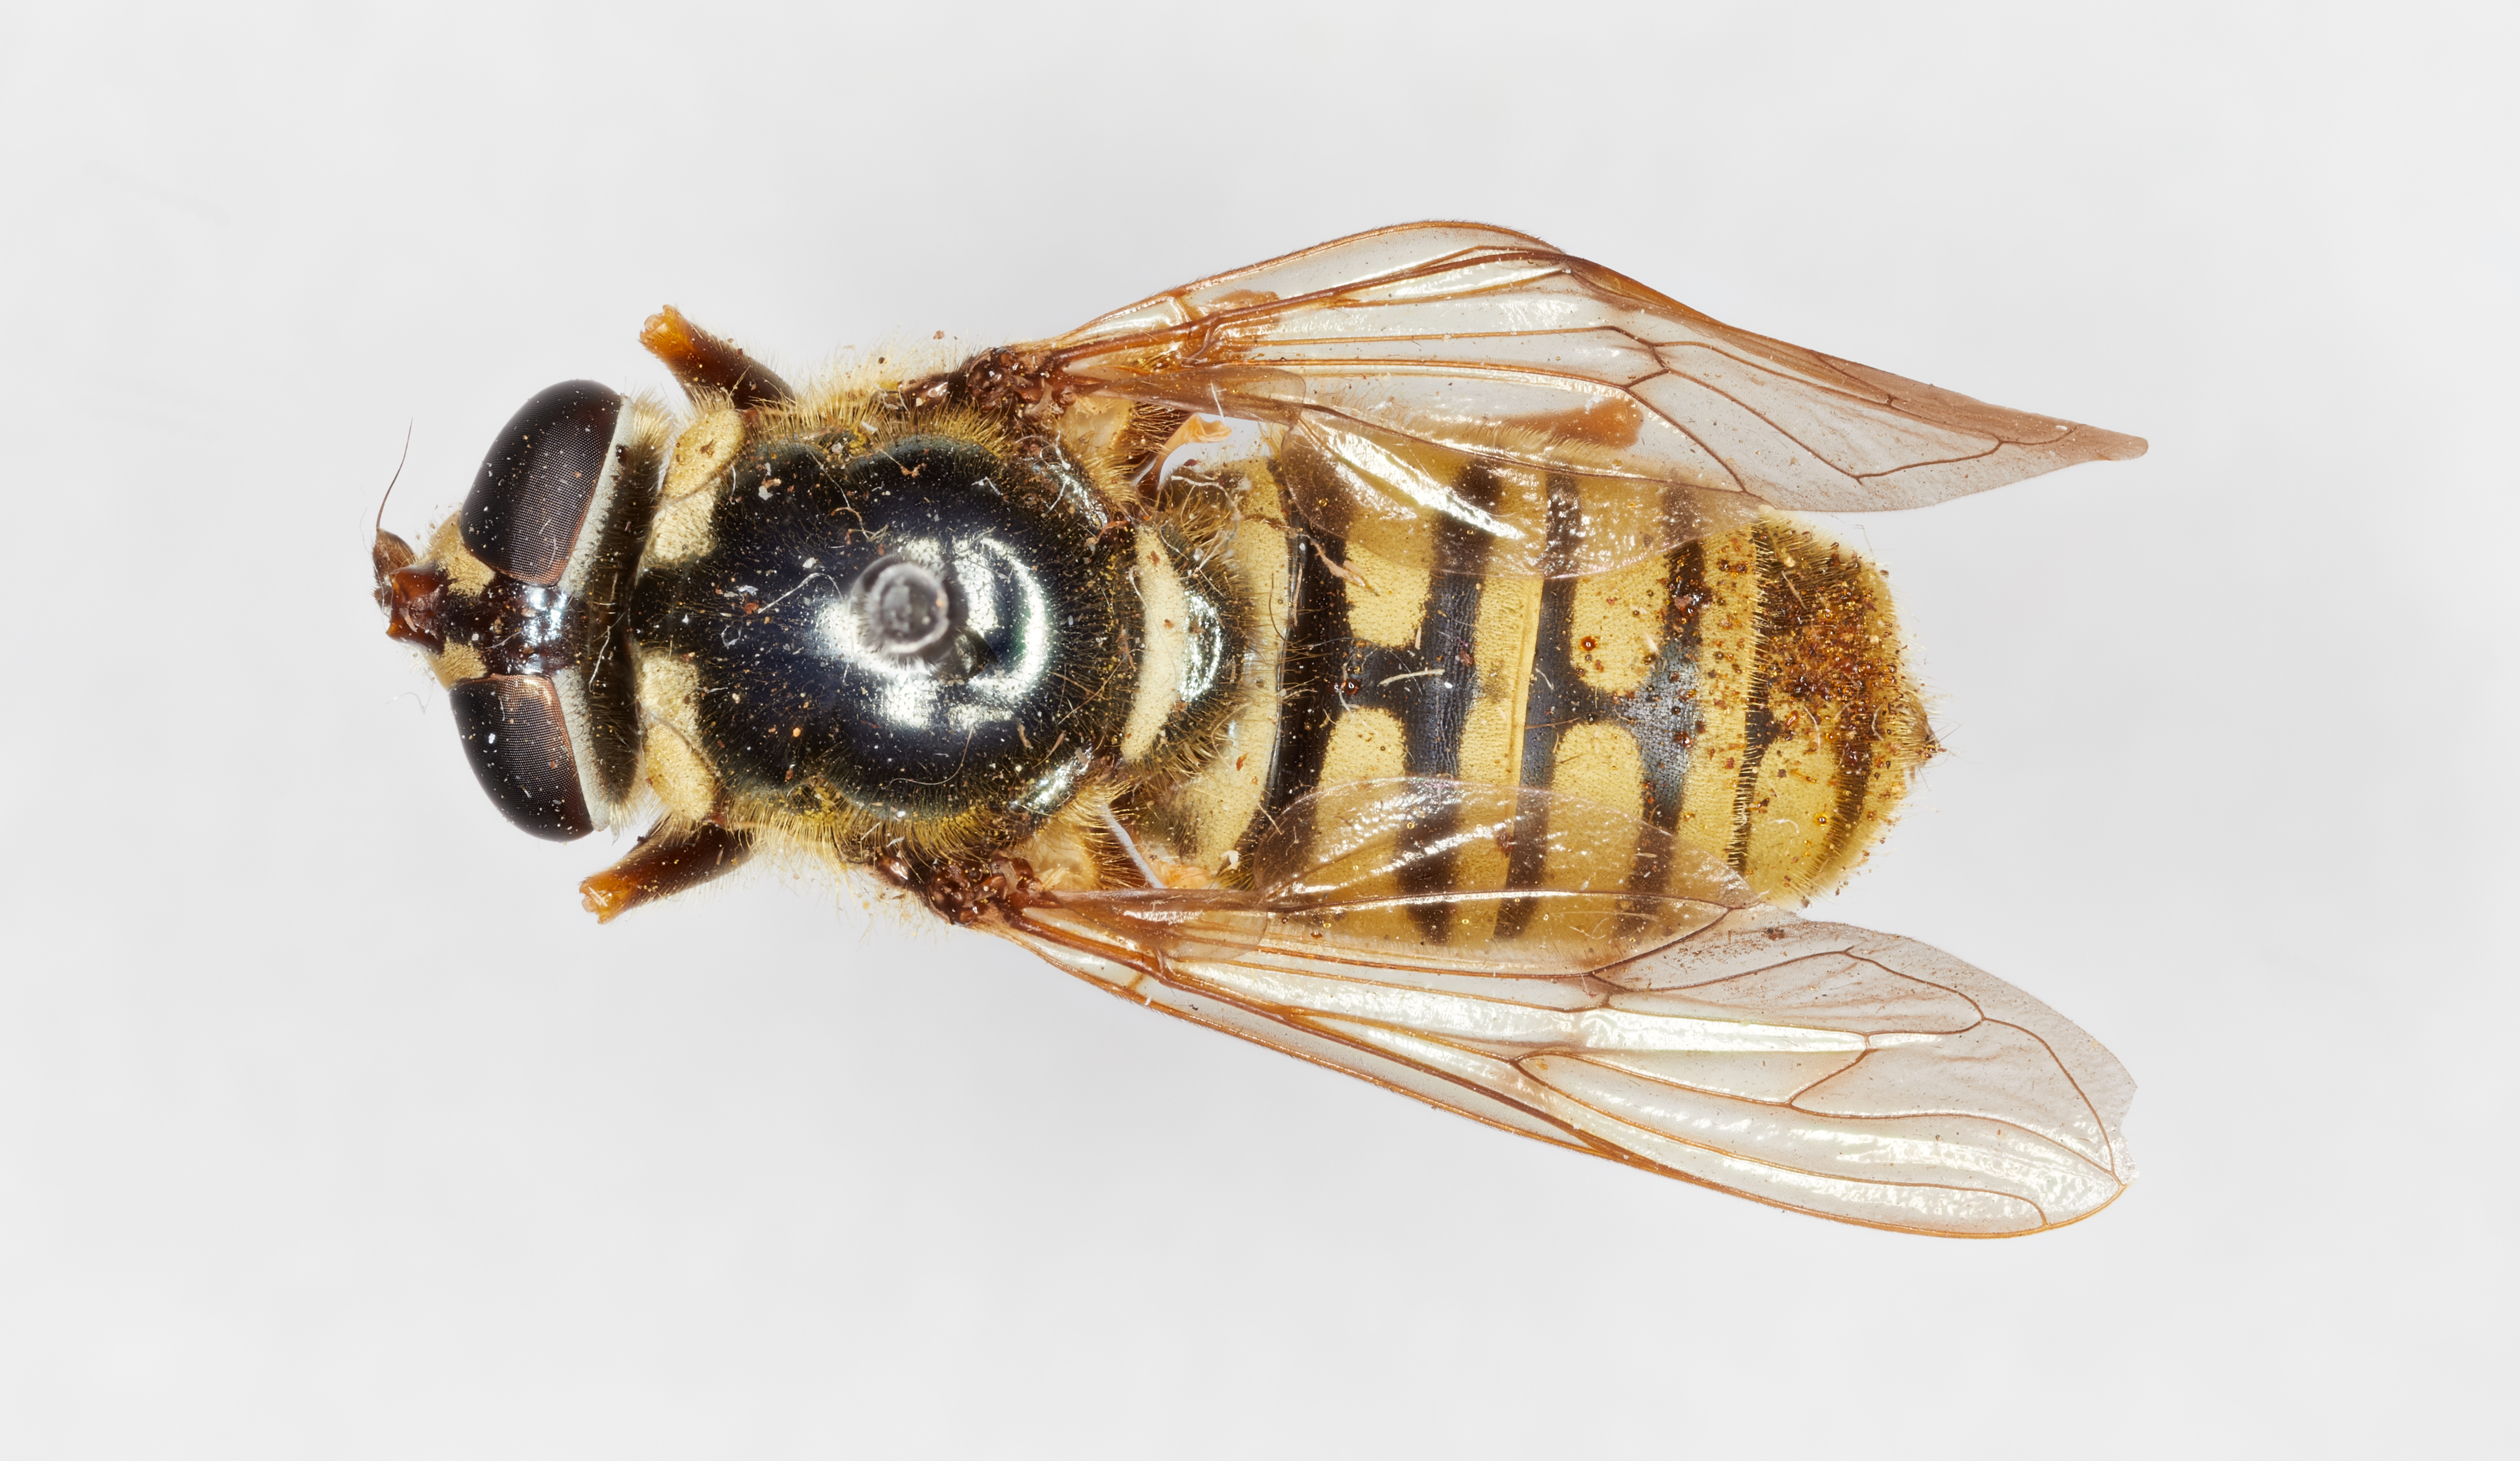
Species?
Sphecomyia dyari
